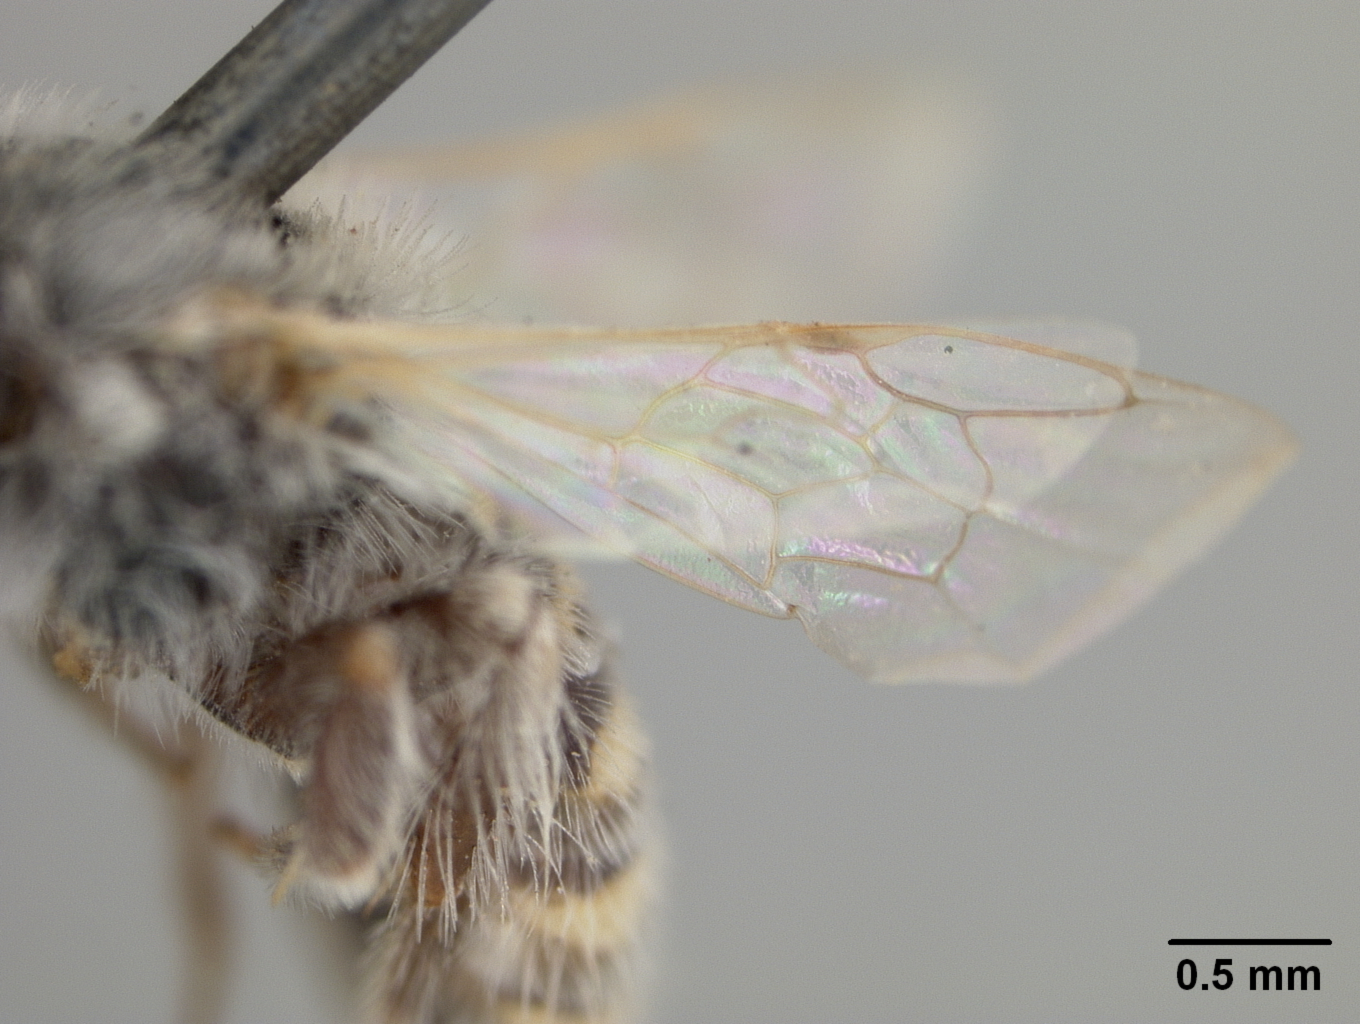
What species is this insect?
Calliopsis meliloti
